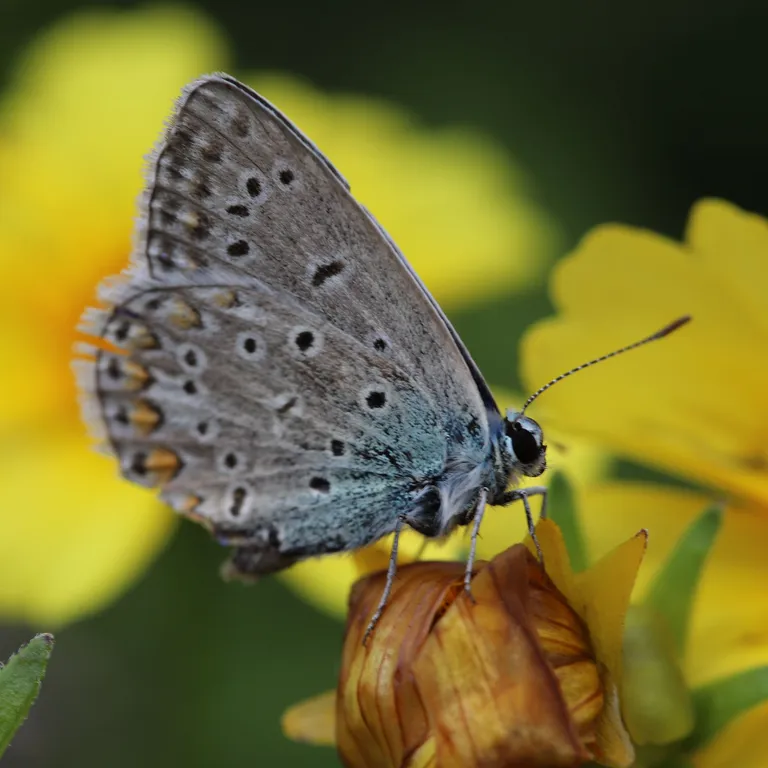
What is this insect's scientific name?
Polyommatus icarus
